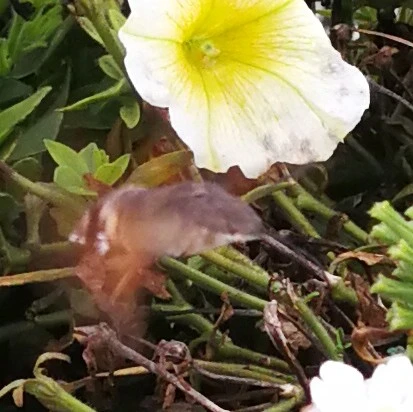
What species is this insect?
Macroglossum stellatarum
